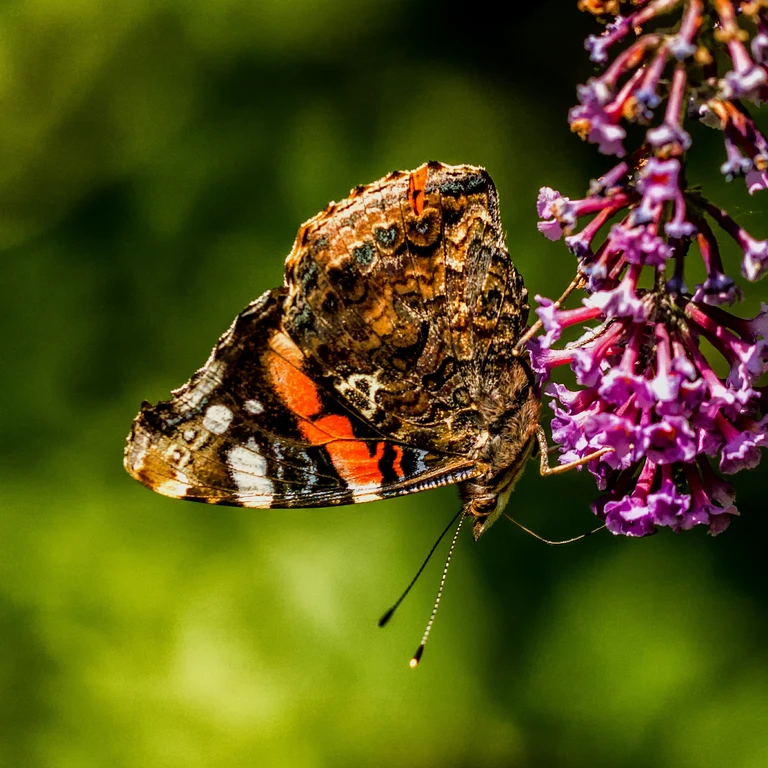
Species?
Vanessa atalanta
